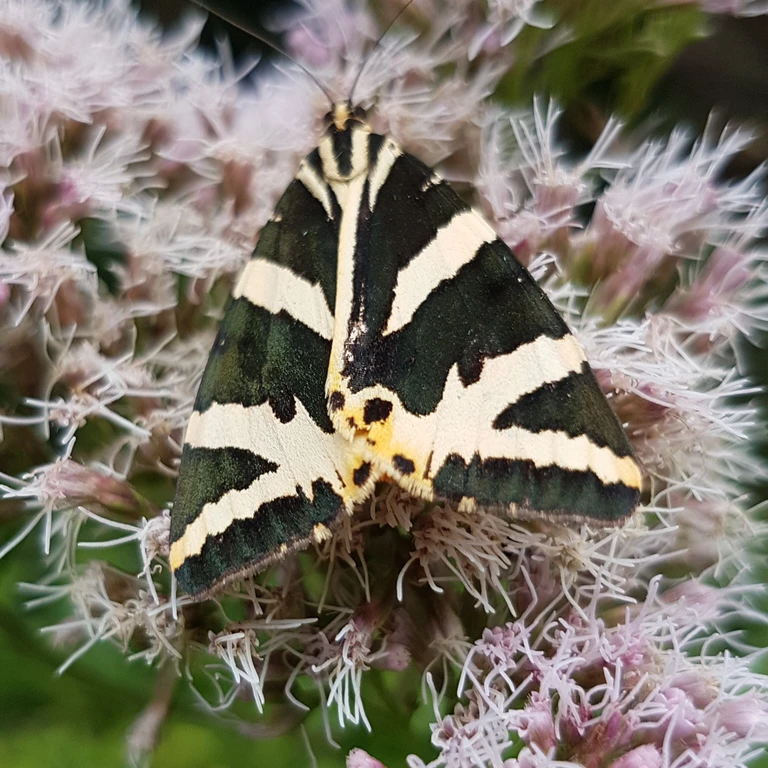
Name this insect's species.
Euplagia quadripunctaria
